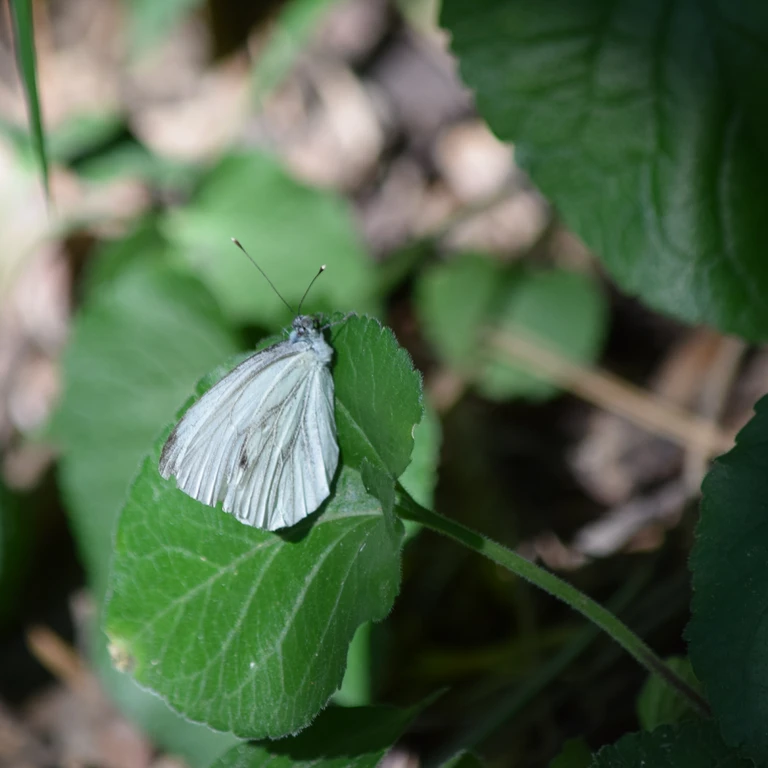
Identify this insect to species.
Pieris napi
